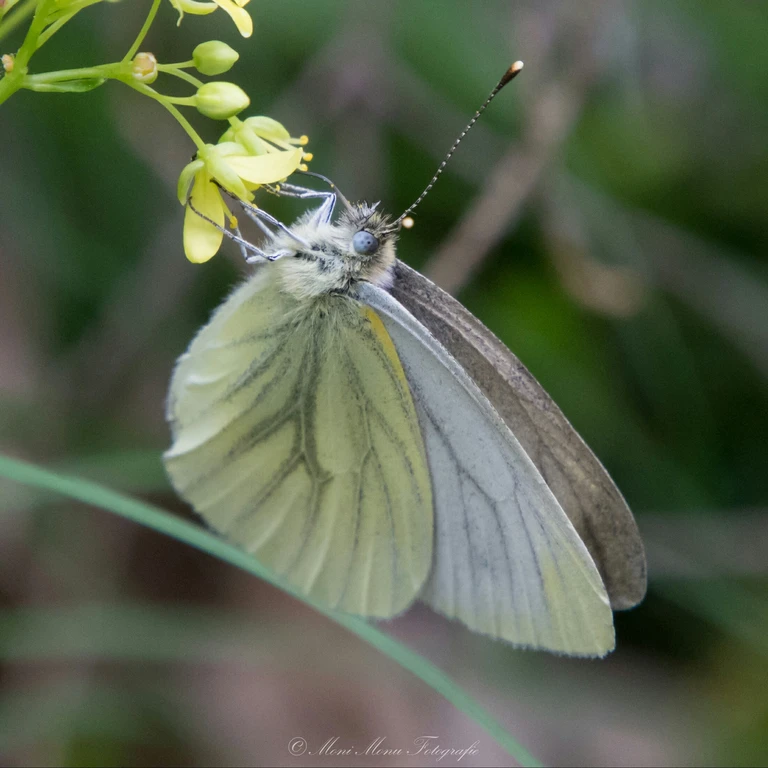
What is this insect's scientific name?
Pieris bryoniae
